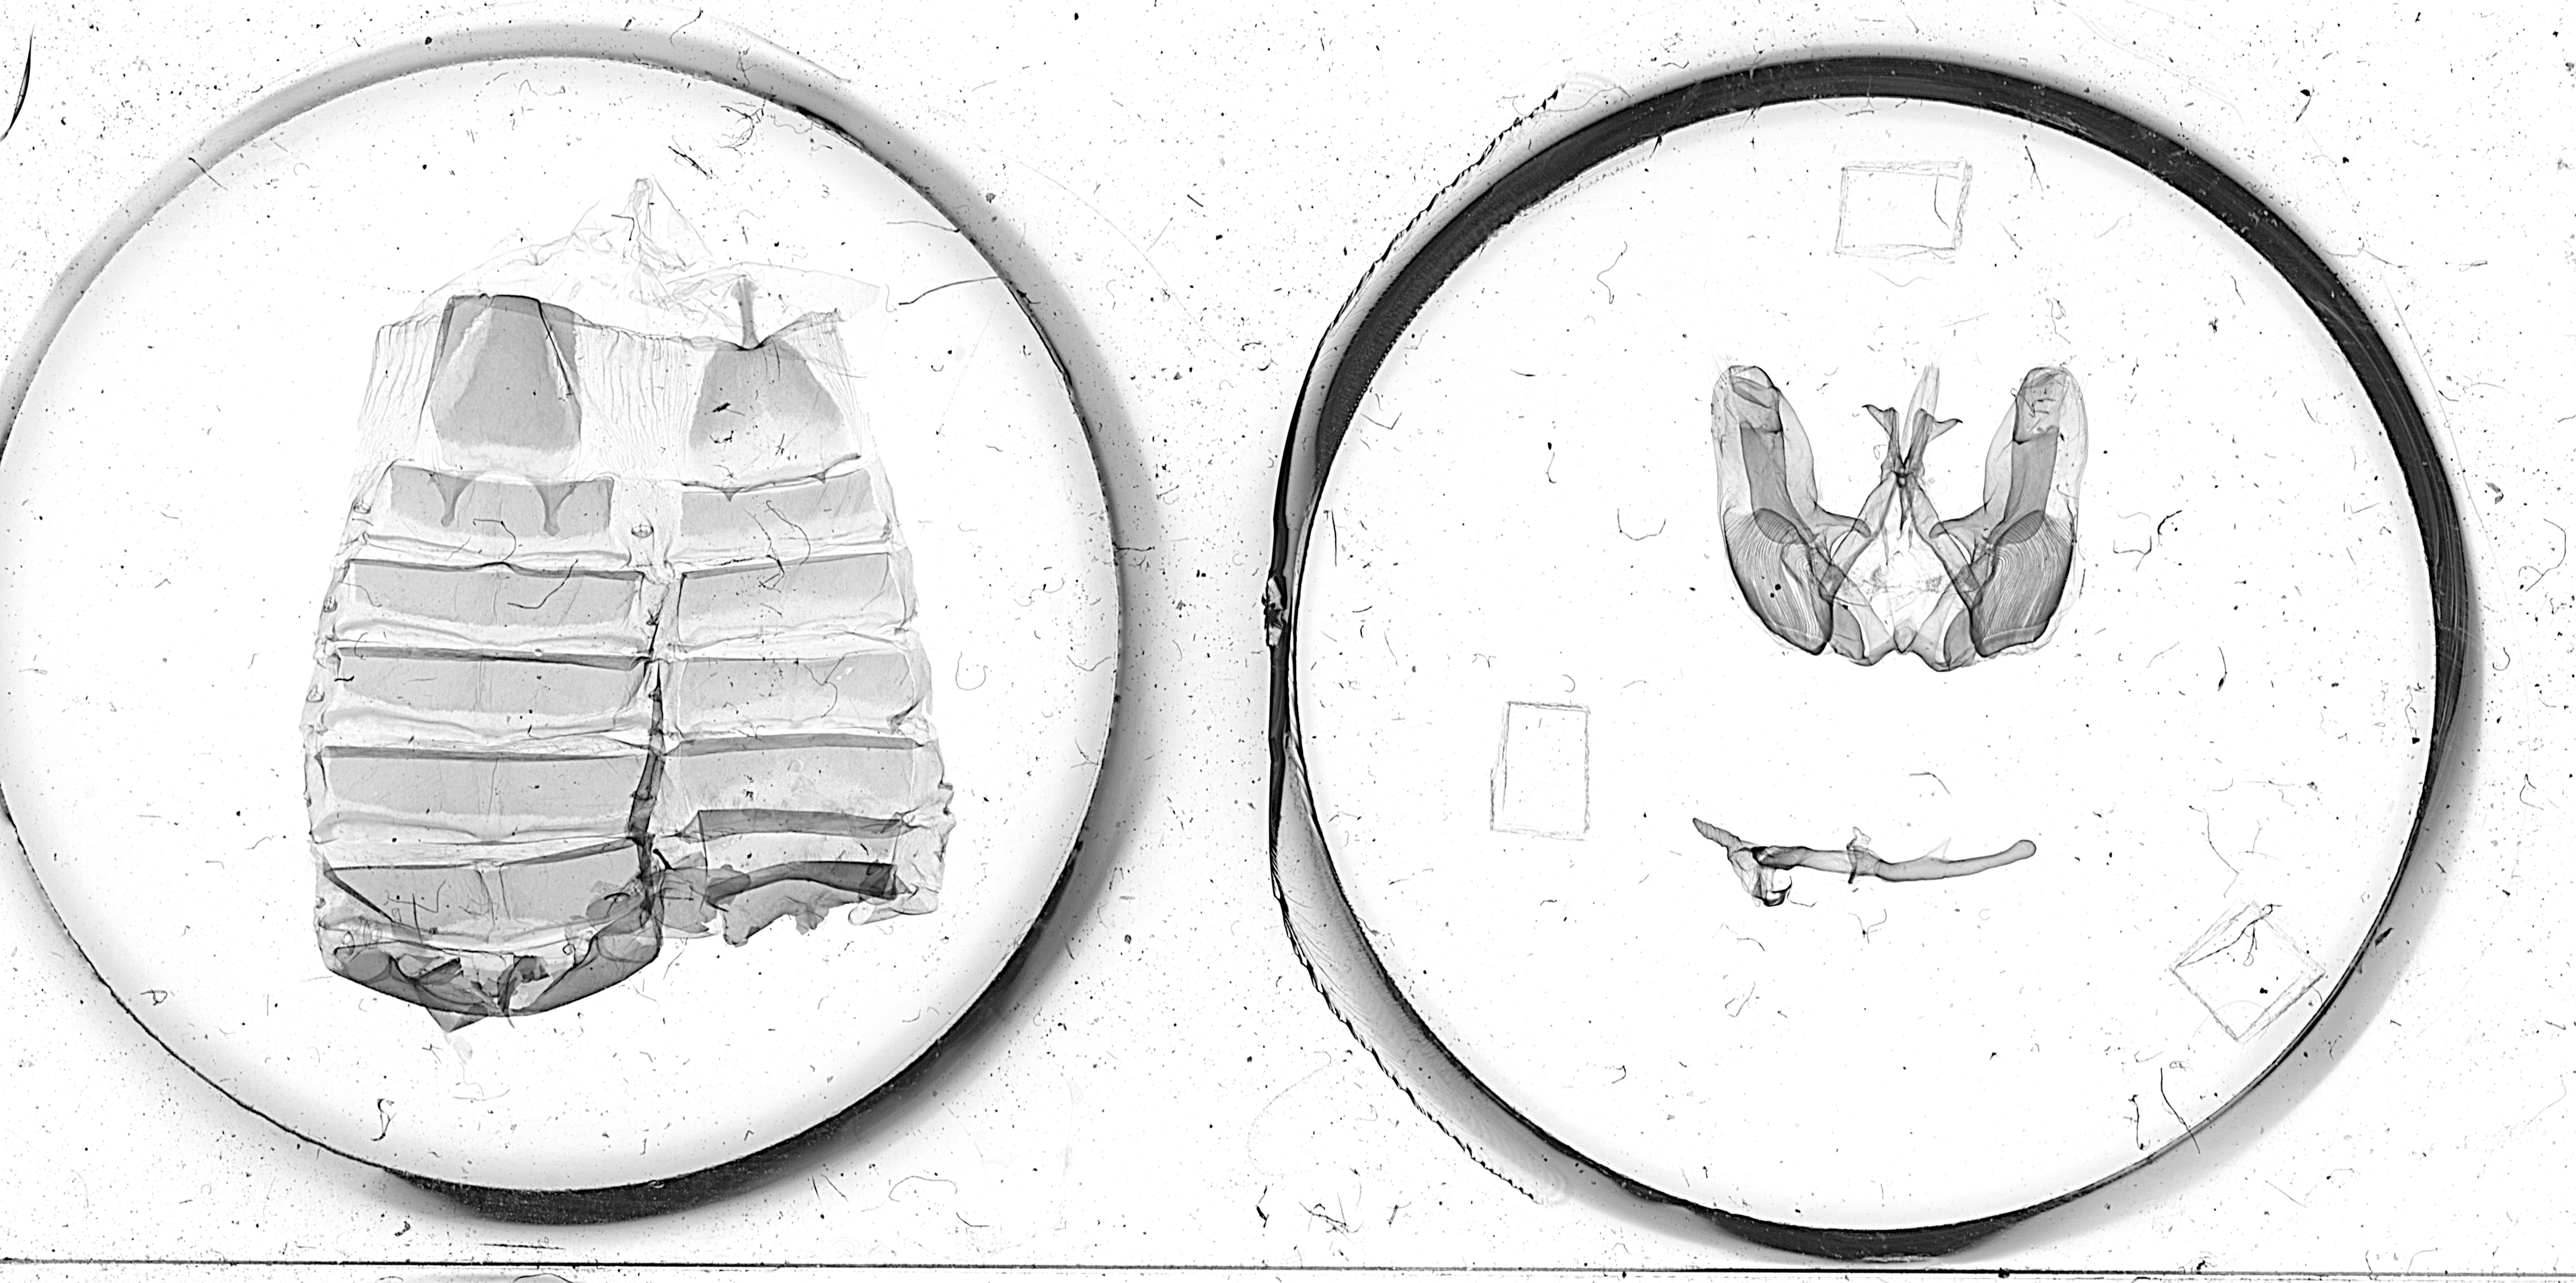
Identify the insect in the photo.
Hemiceras clarki
